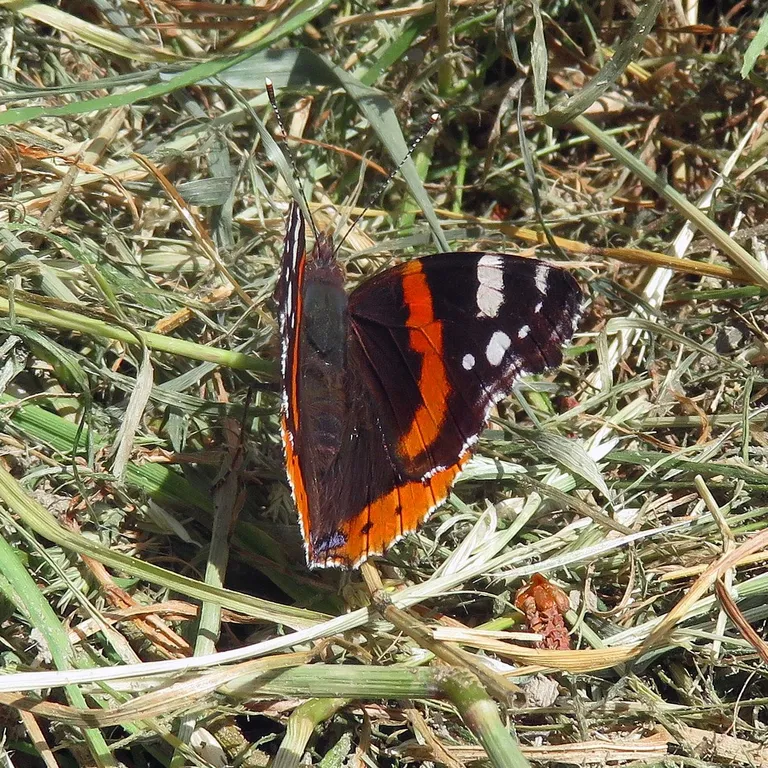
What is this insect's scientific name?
Vanessa atalanta
